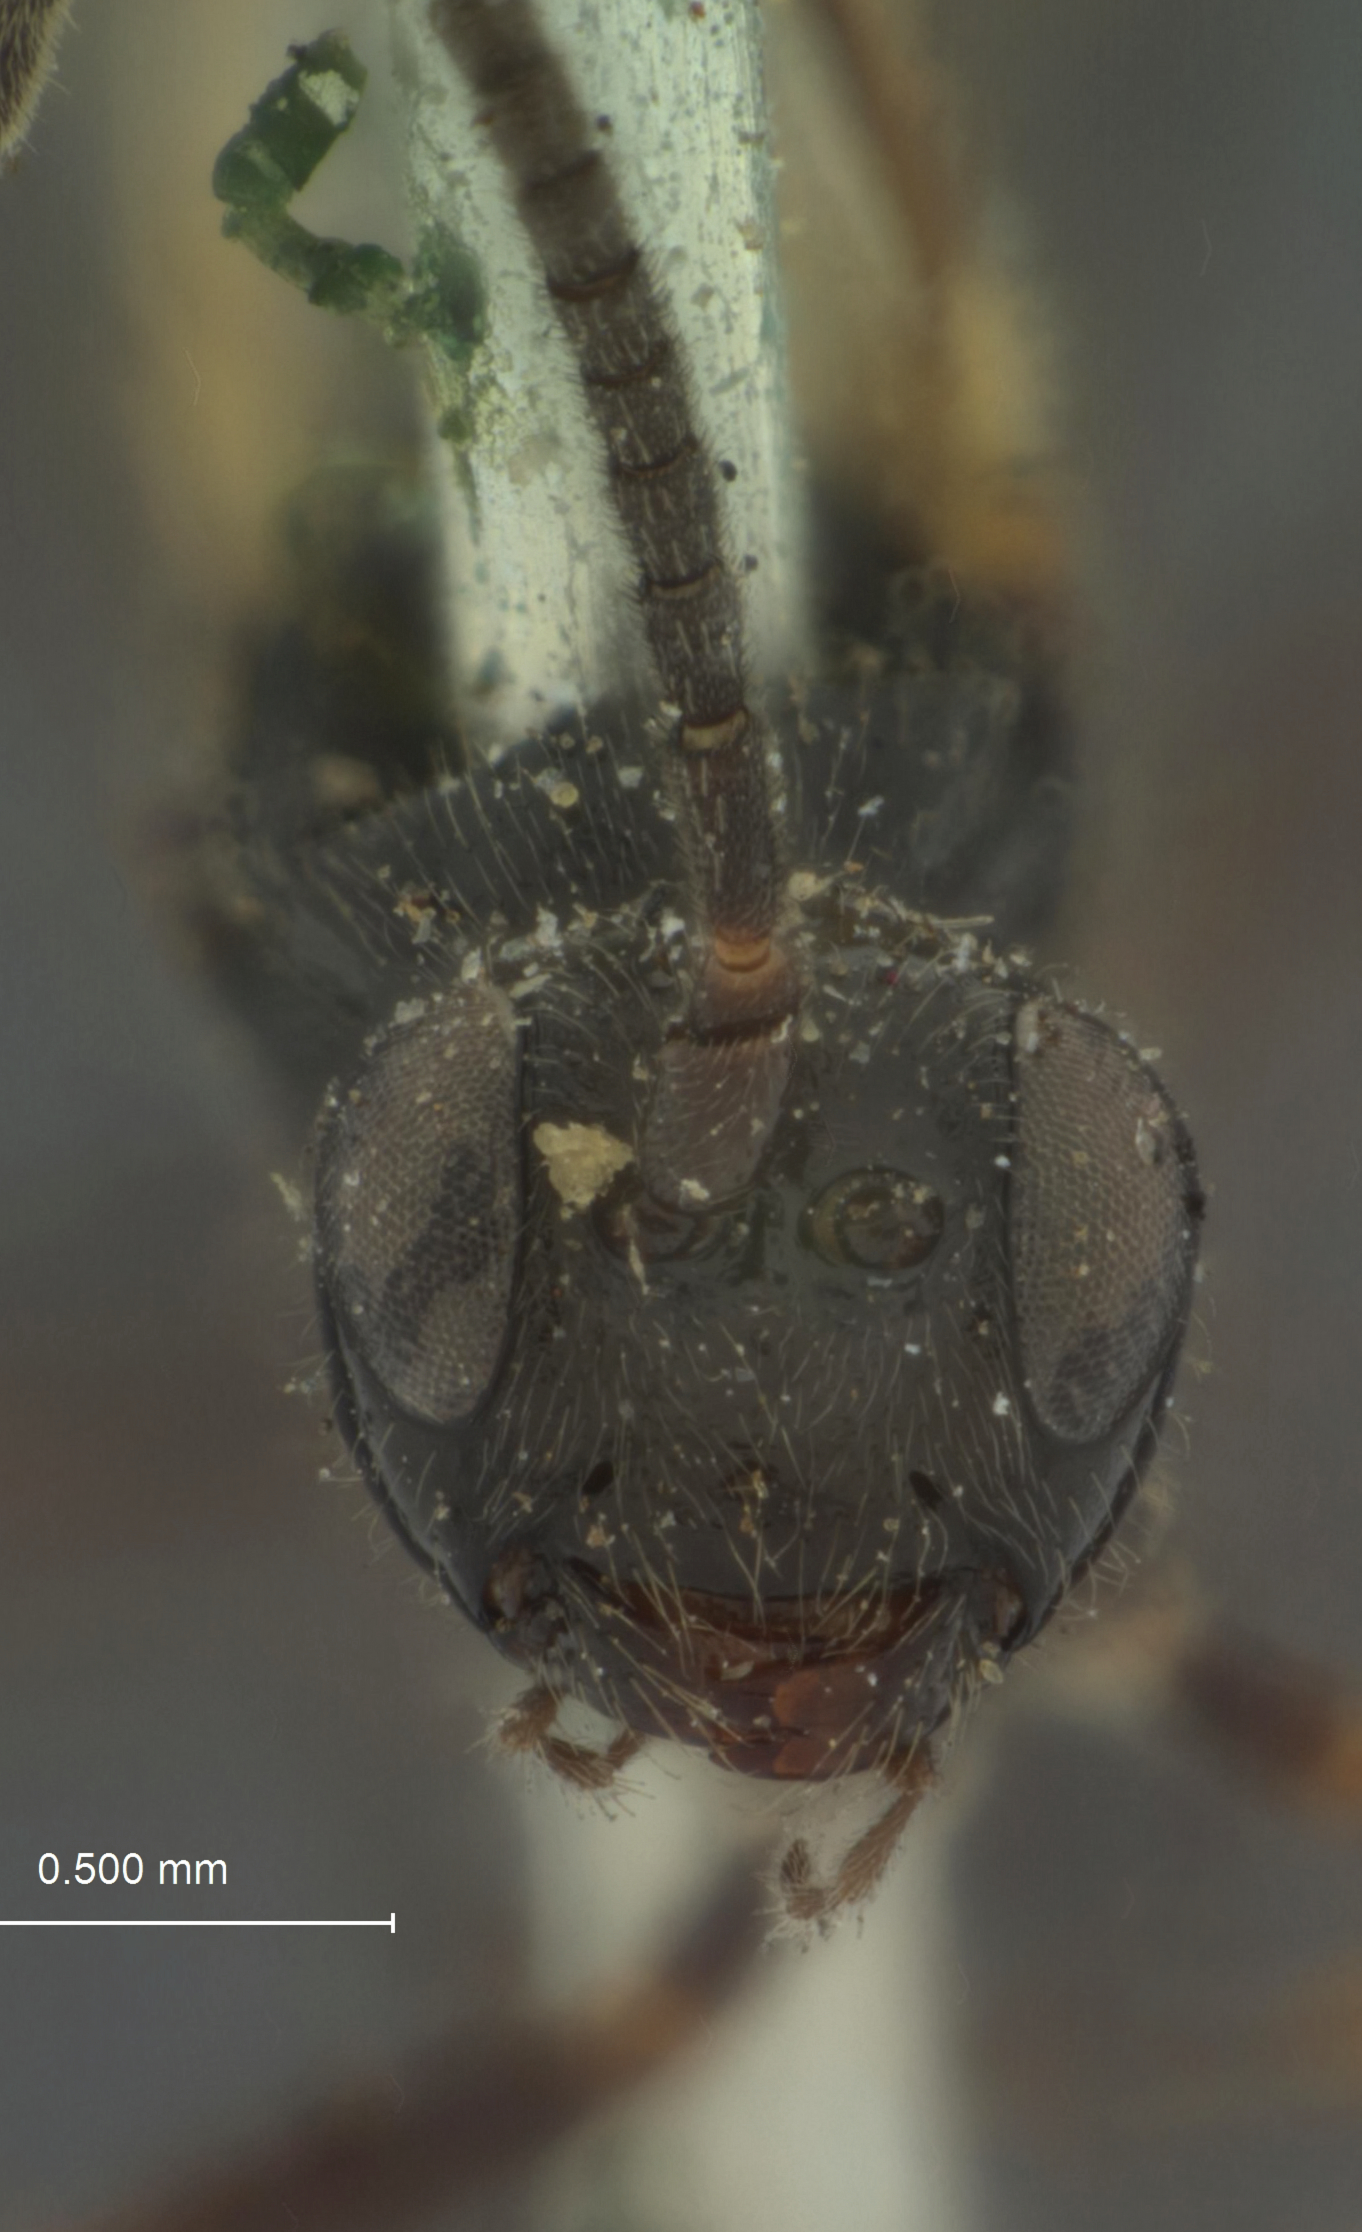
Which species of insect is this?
Exolytus kincaidi
